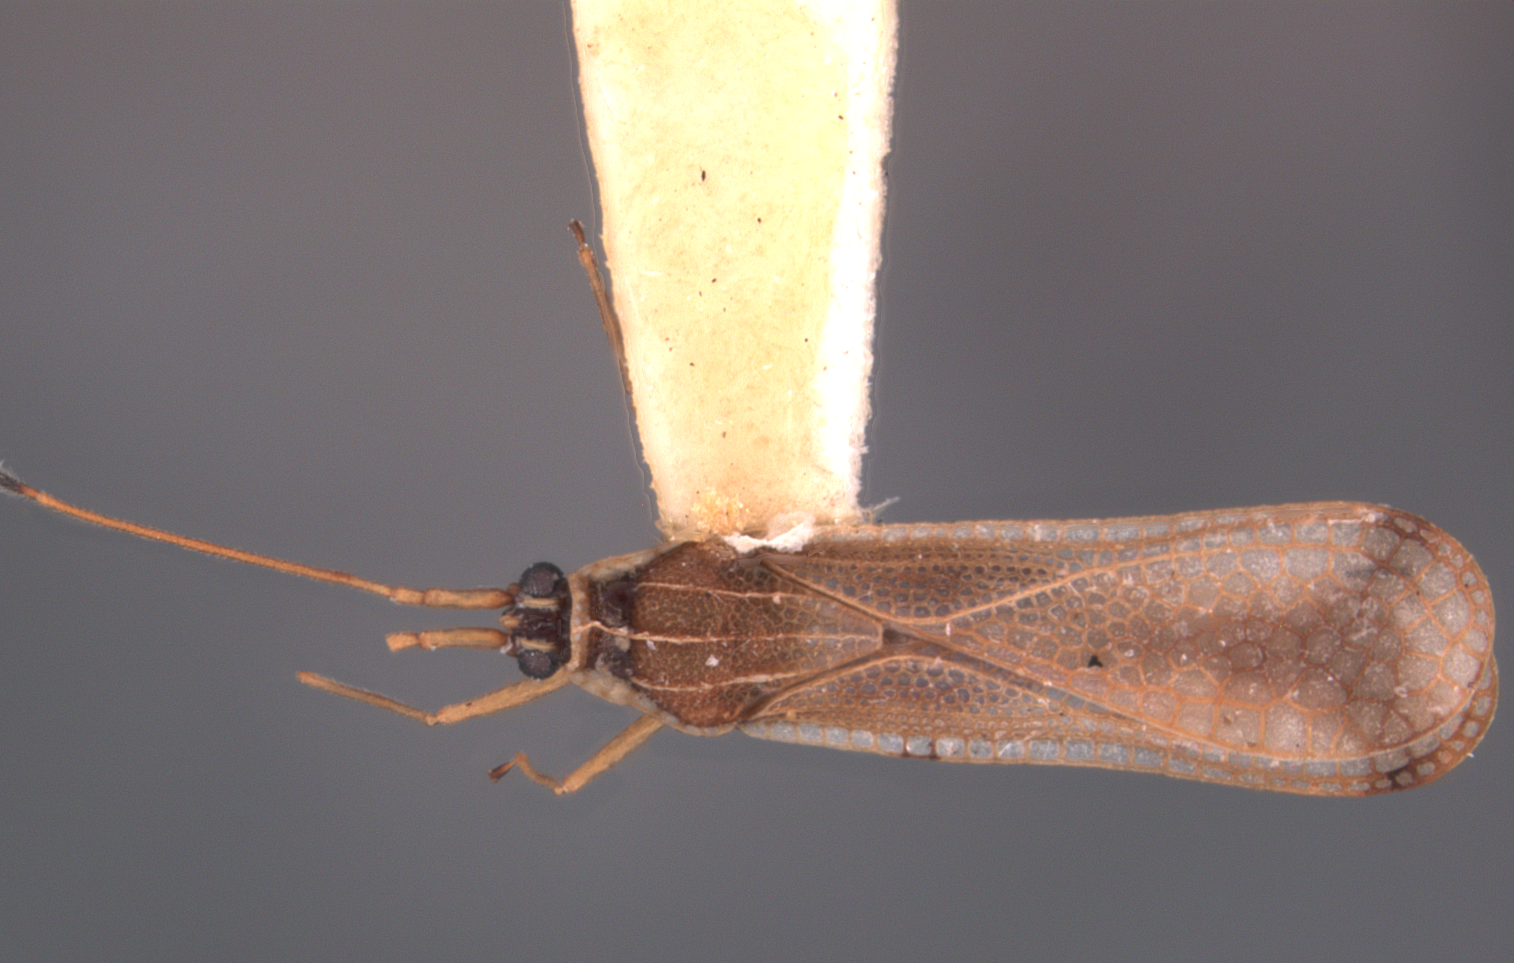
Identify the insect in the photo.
Leptopharsa ralla
